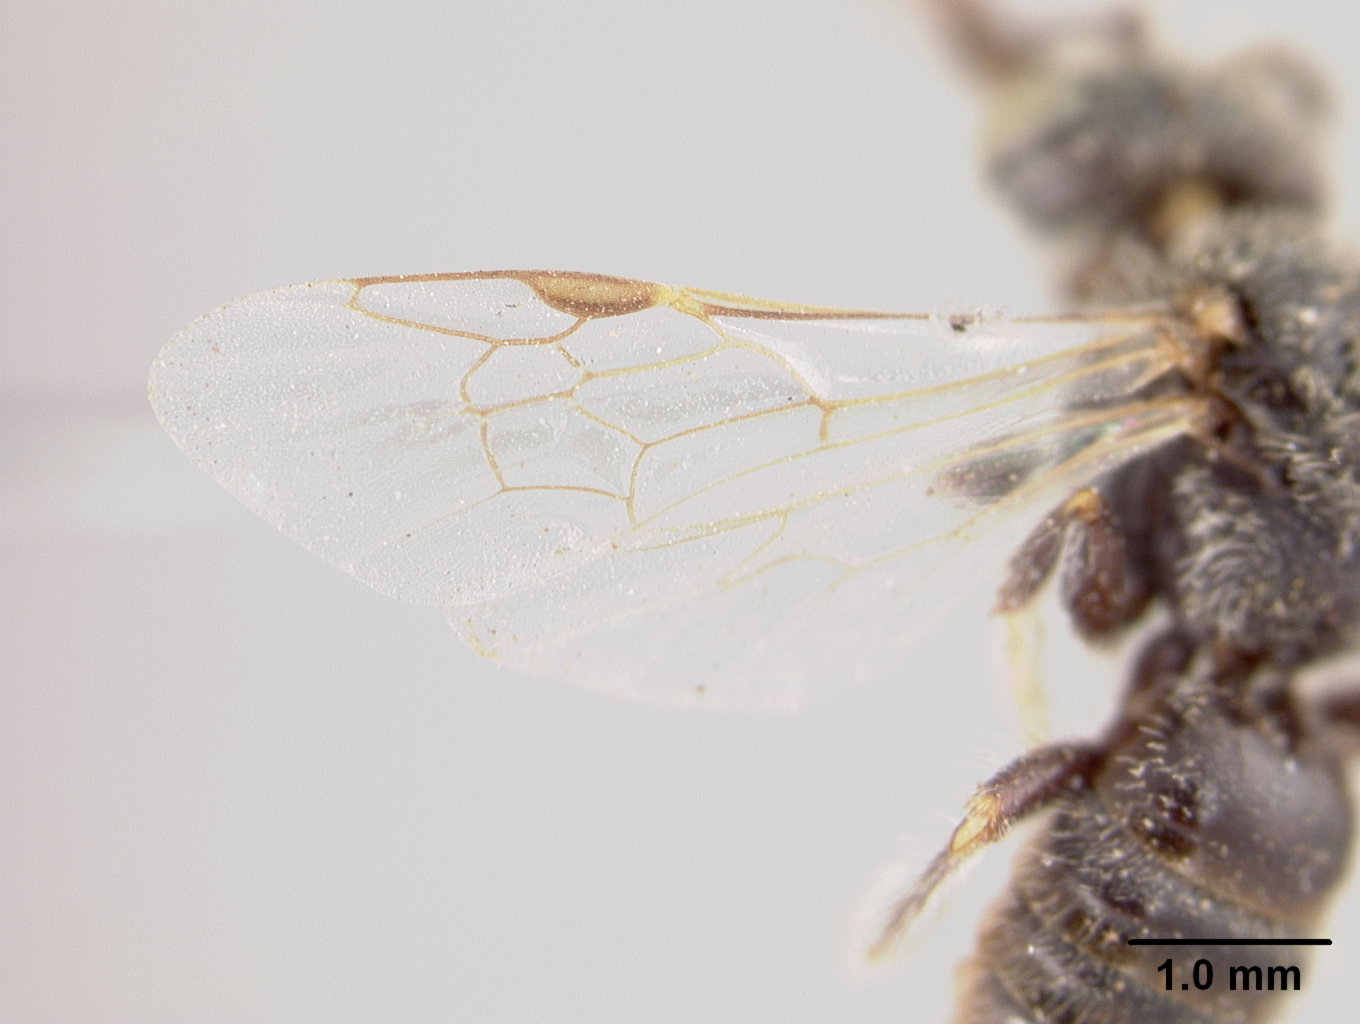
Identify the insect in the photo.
Panurginus albitarsis
